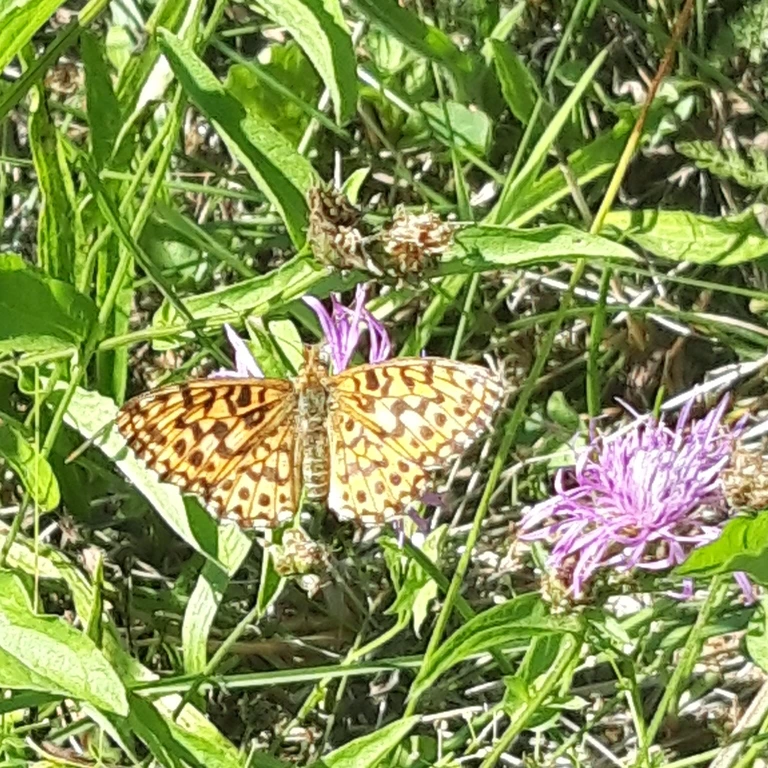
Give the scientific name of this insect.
Boloria dia
